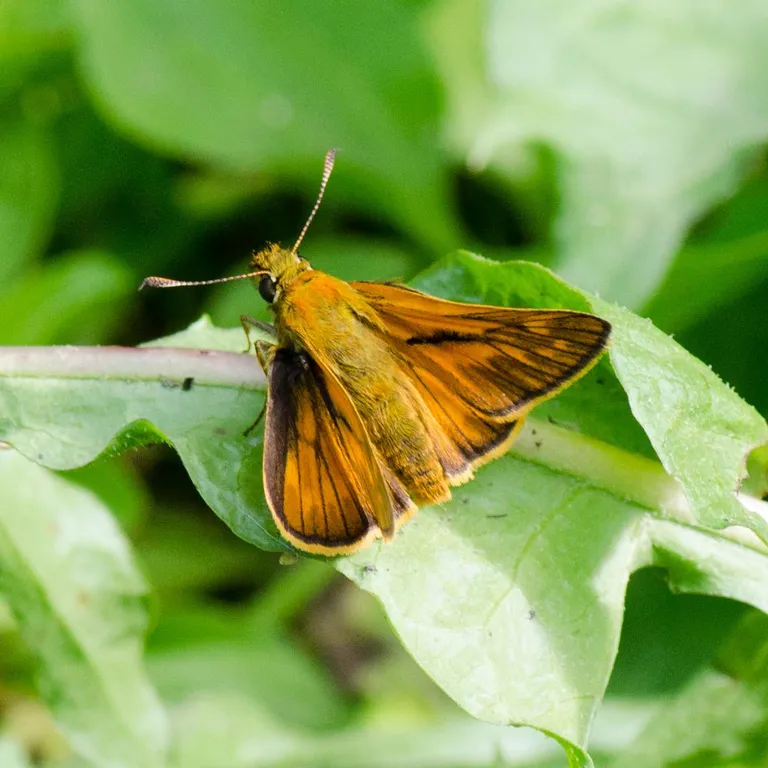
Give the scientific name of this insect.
Ochlodes sylvanus (also Ochlodes venata)
